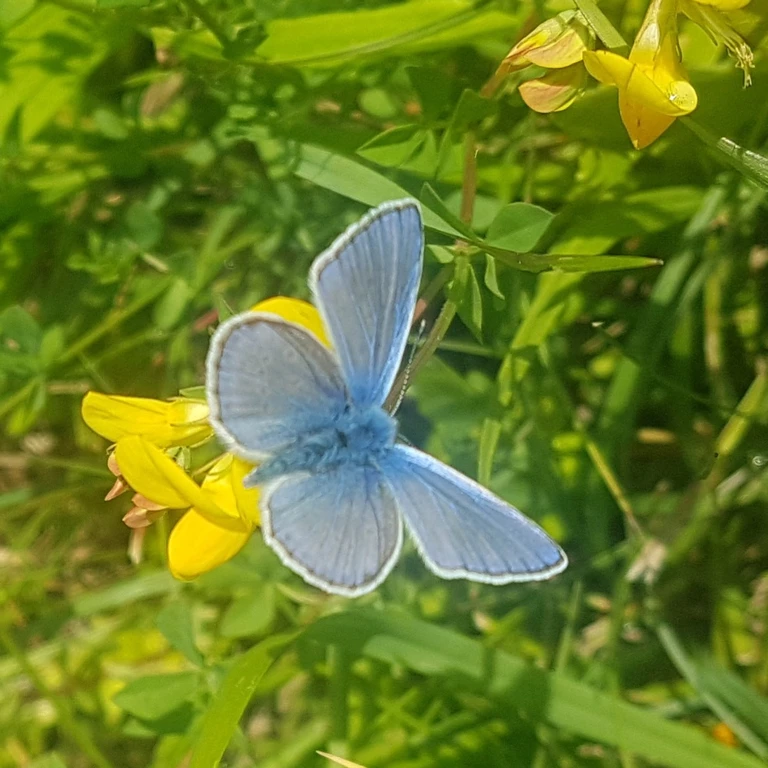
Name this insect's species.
Polyommatus icarus
